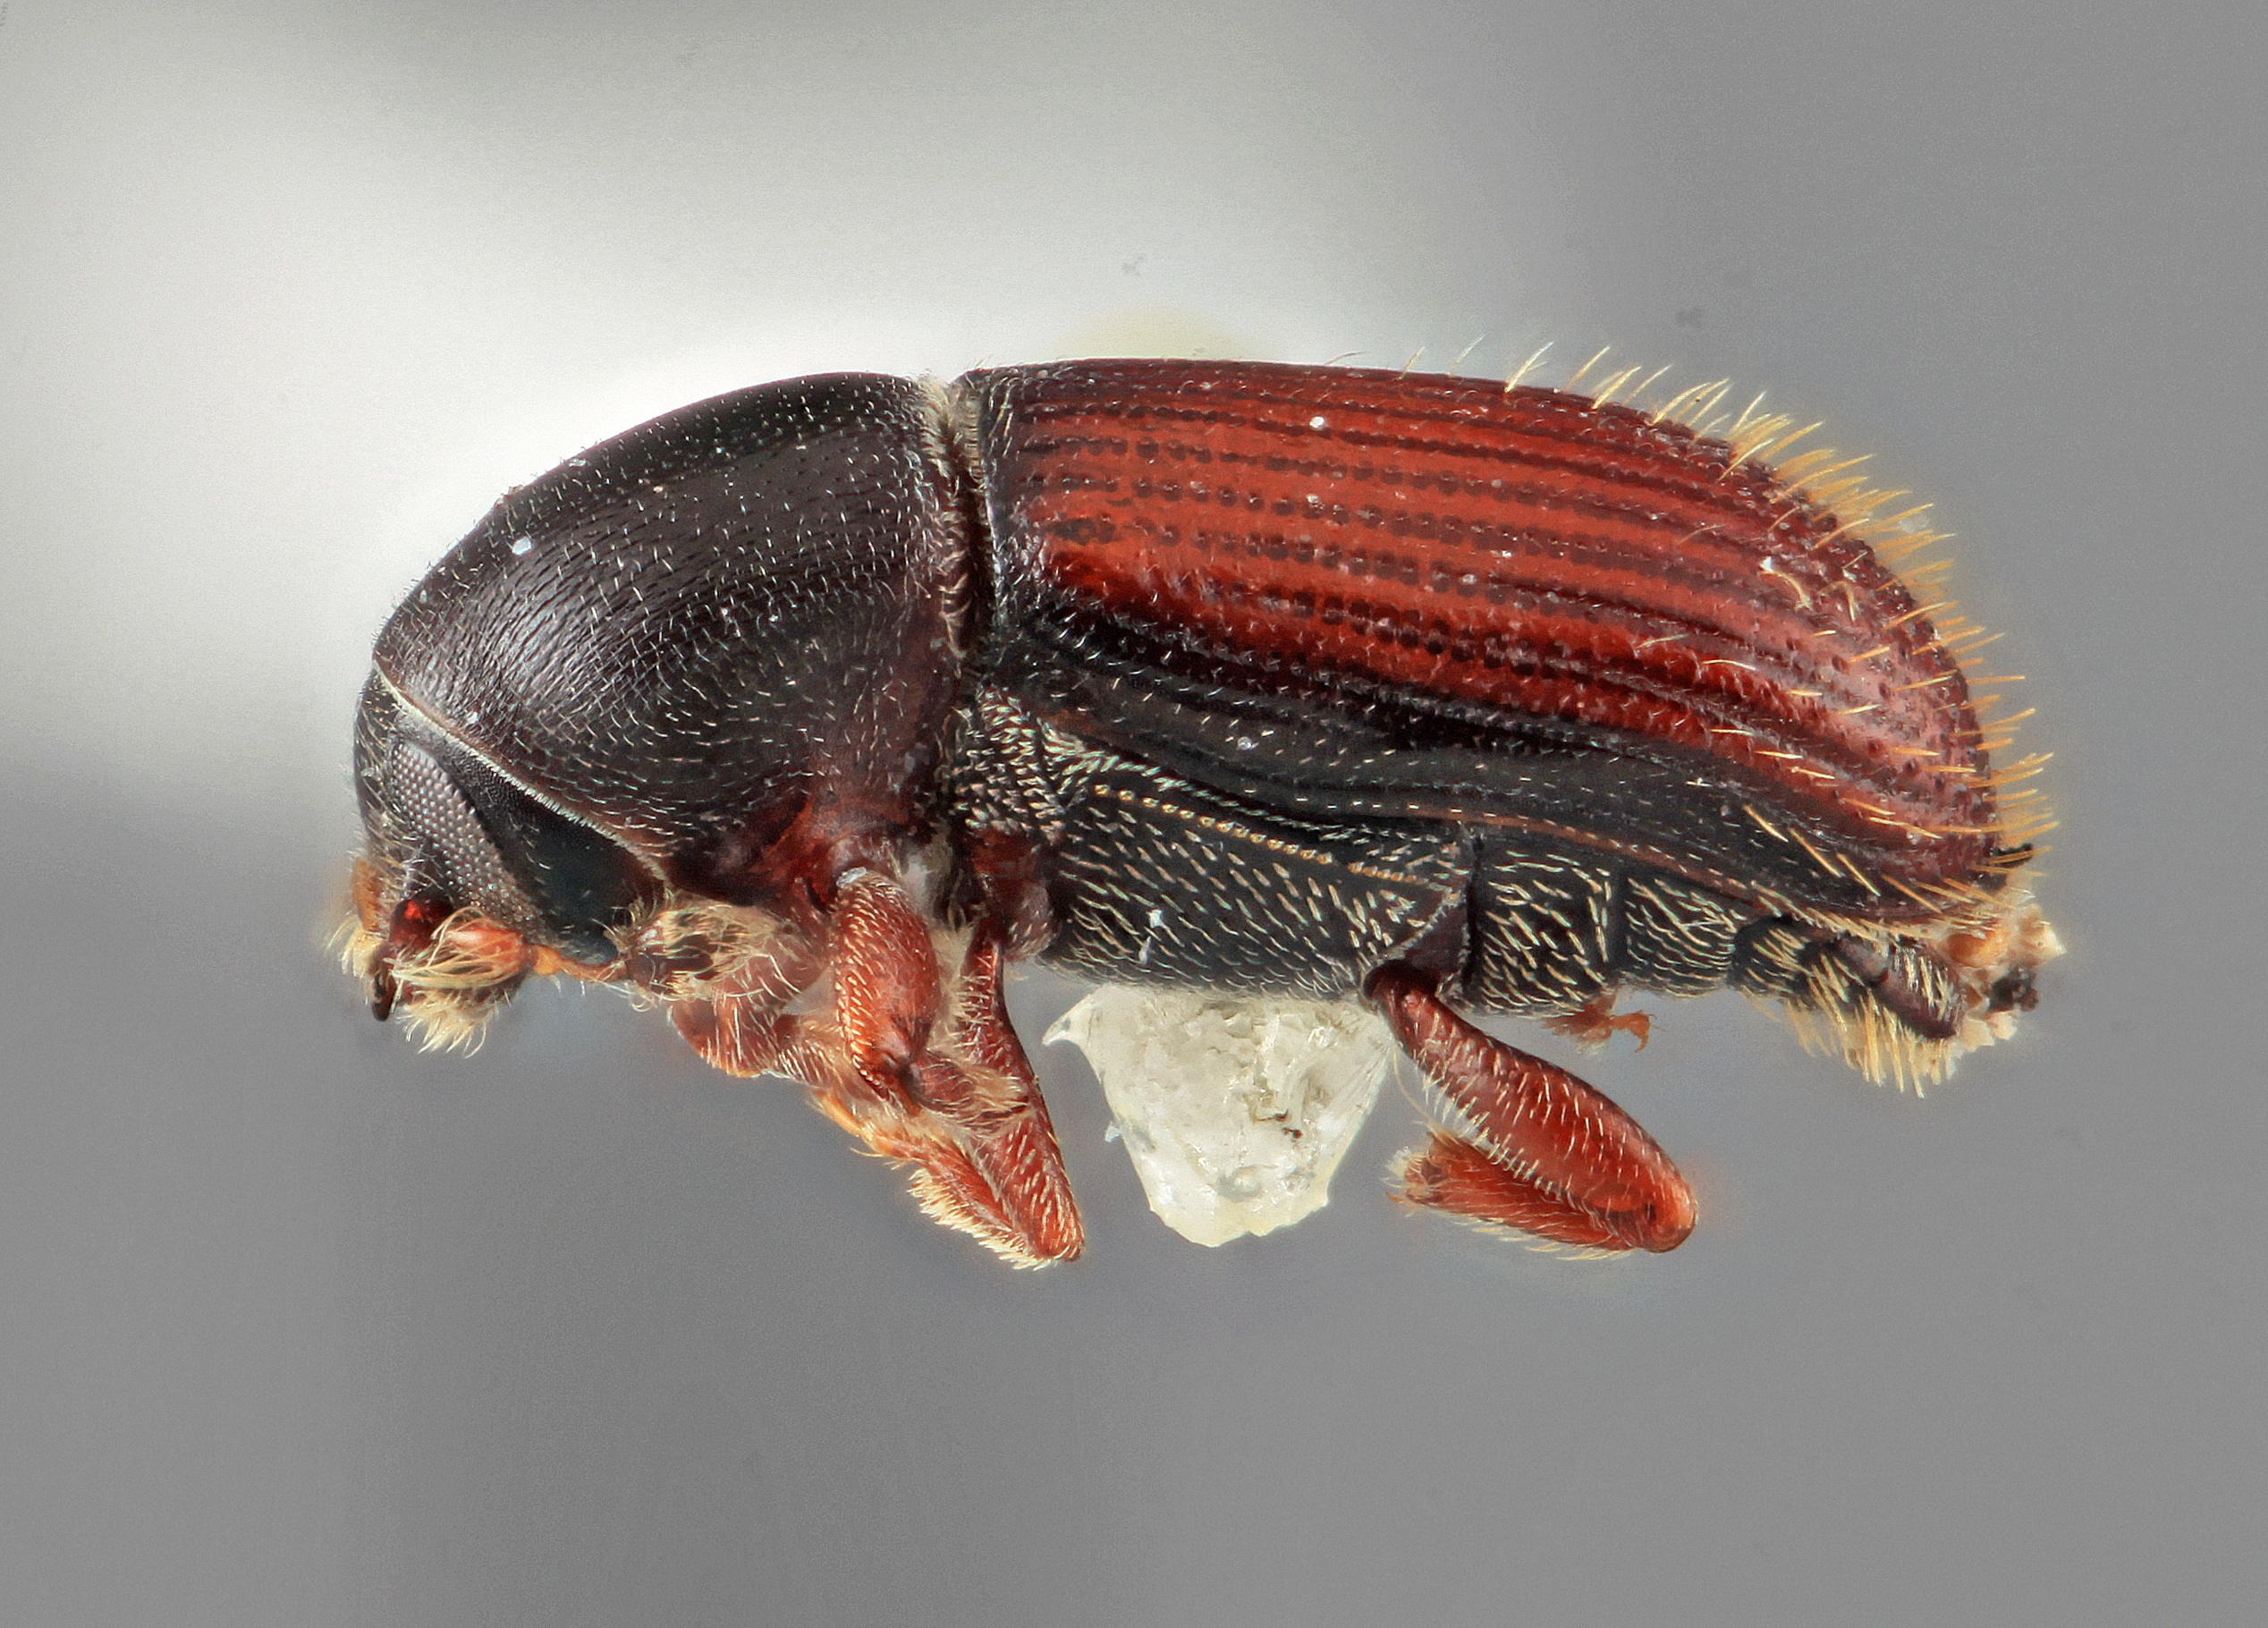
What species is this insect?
Cnesinus fulgidus
